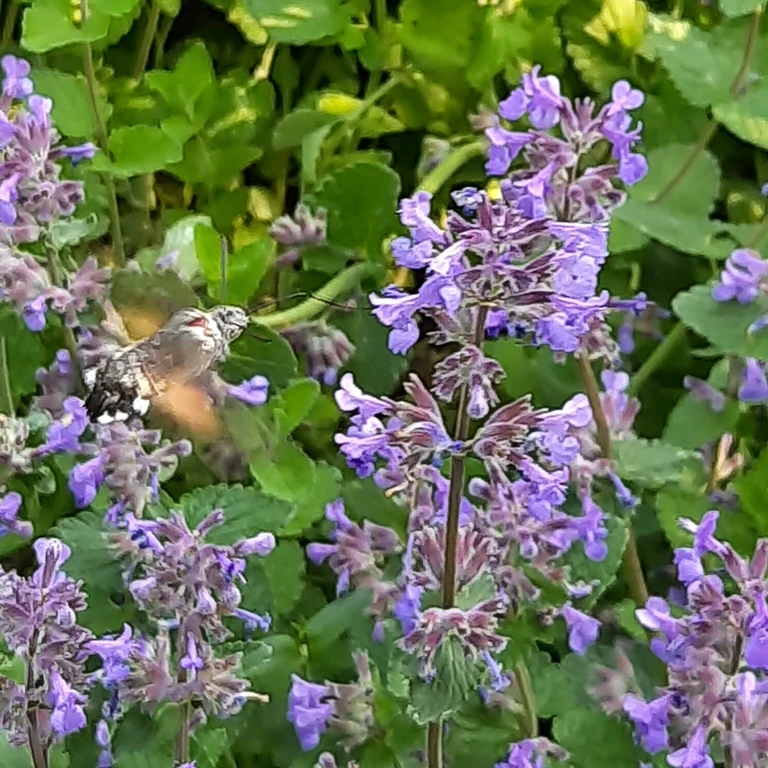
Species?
Macroglossum stellatarum
